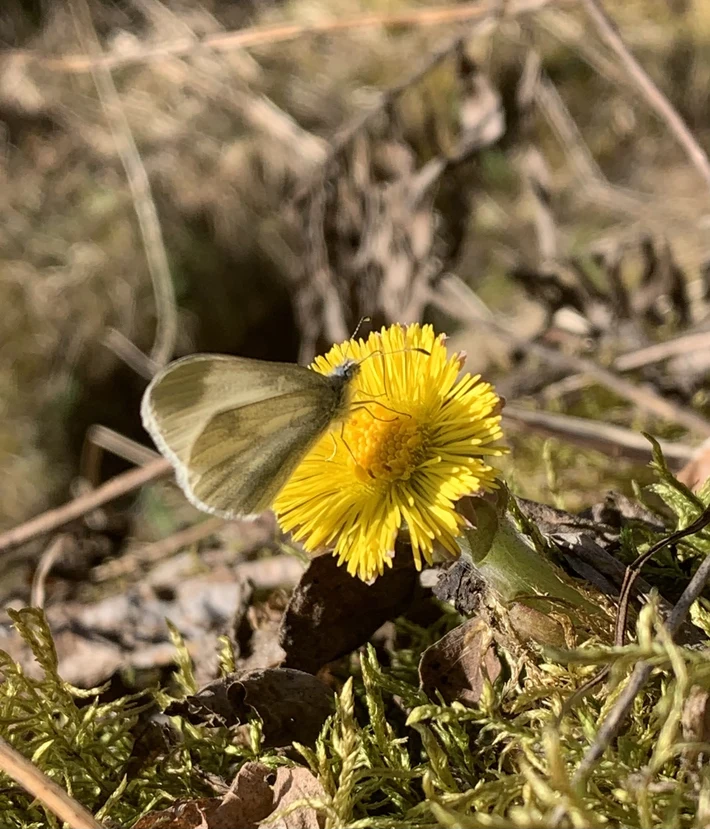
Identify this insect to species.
Leptidea sinapis/juvernica
